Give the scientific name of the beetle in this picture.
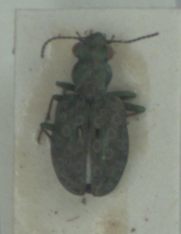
Elaphrus riparius
